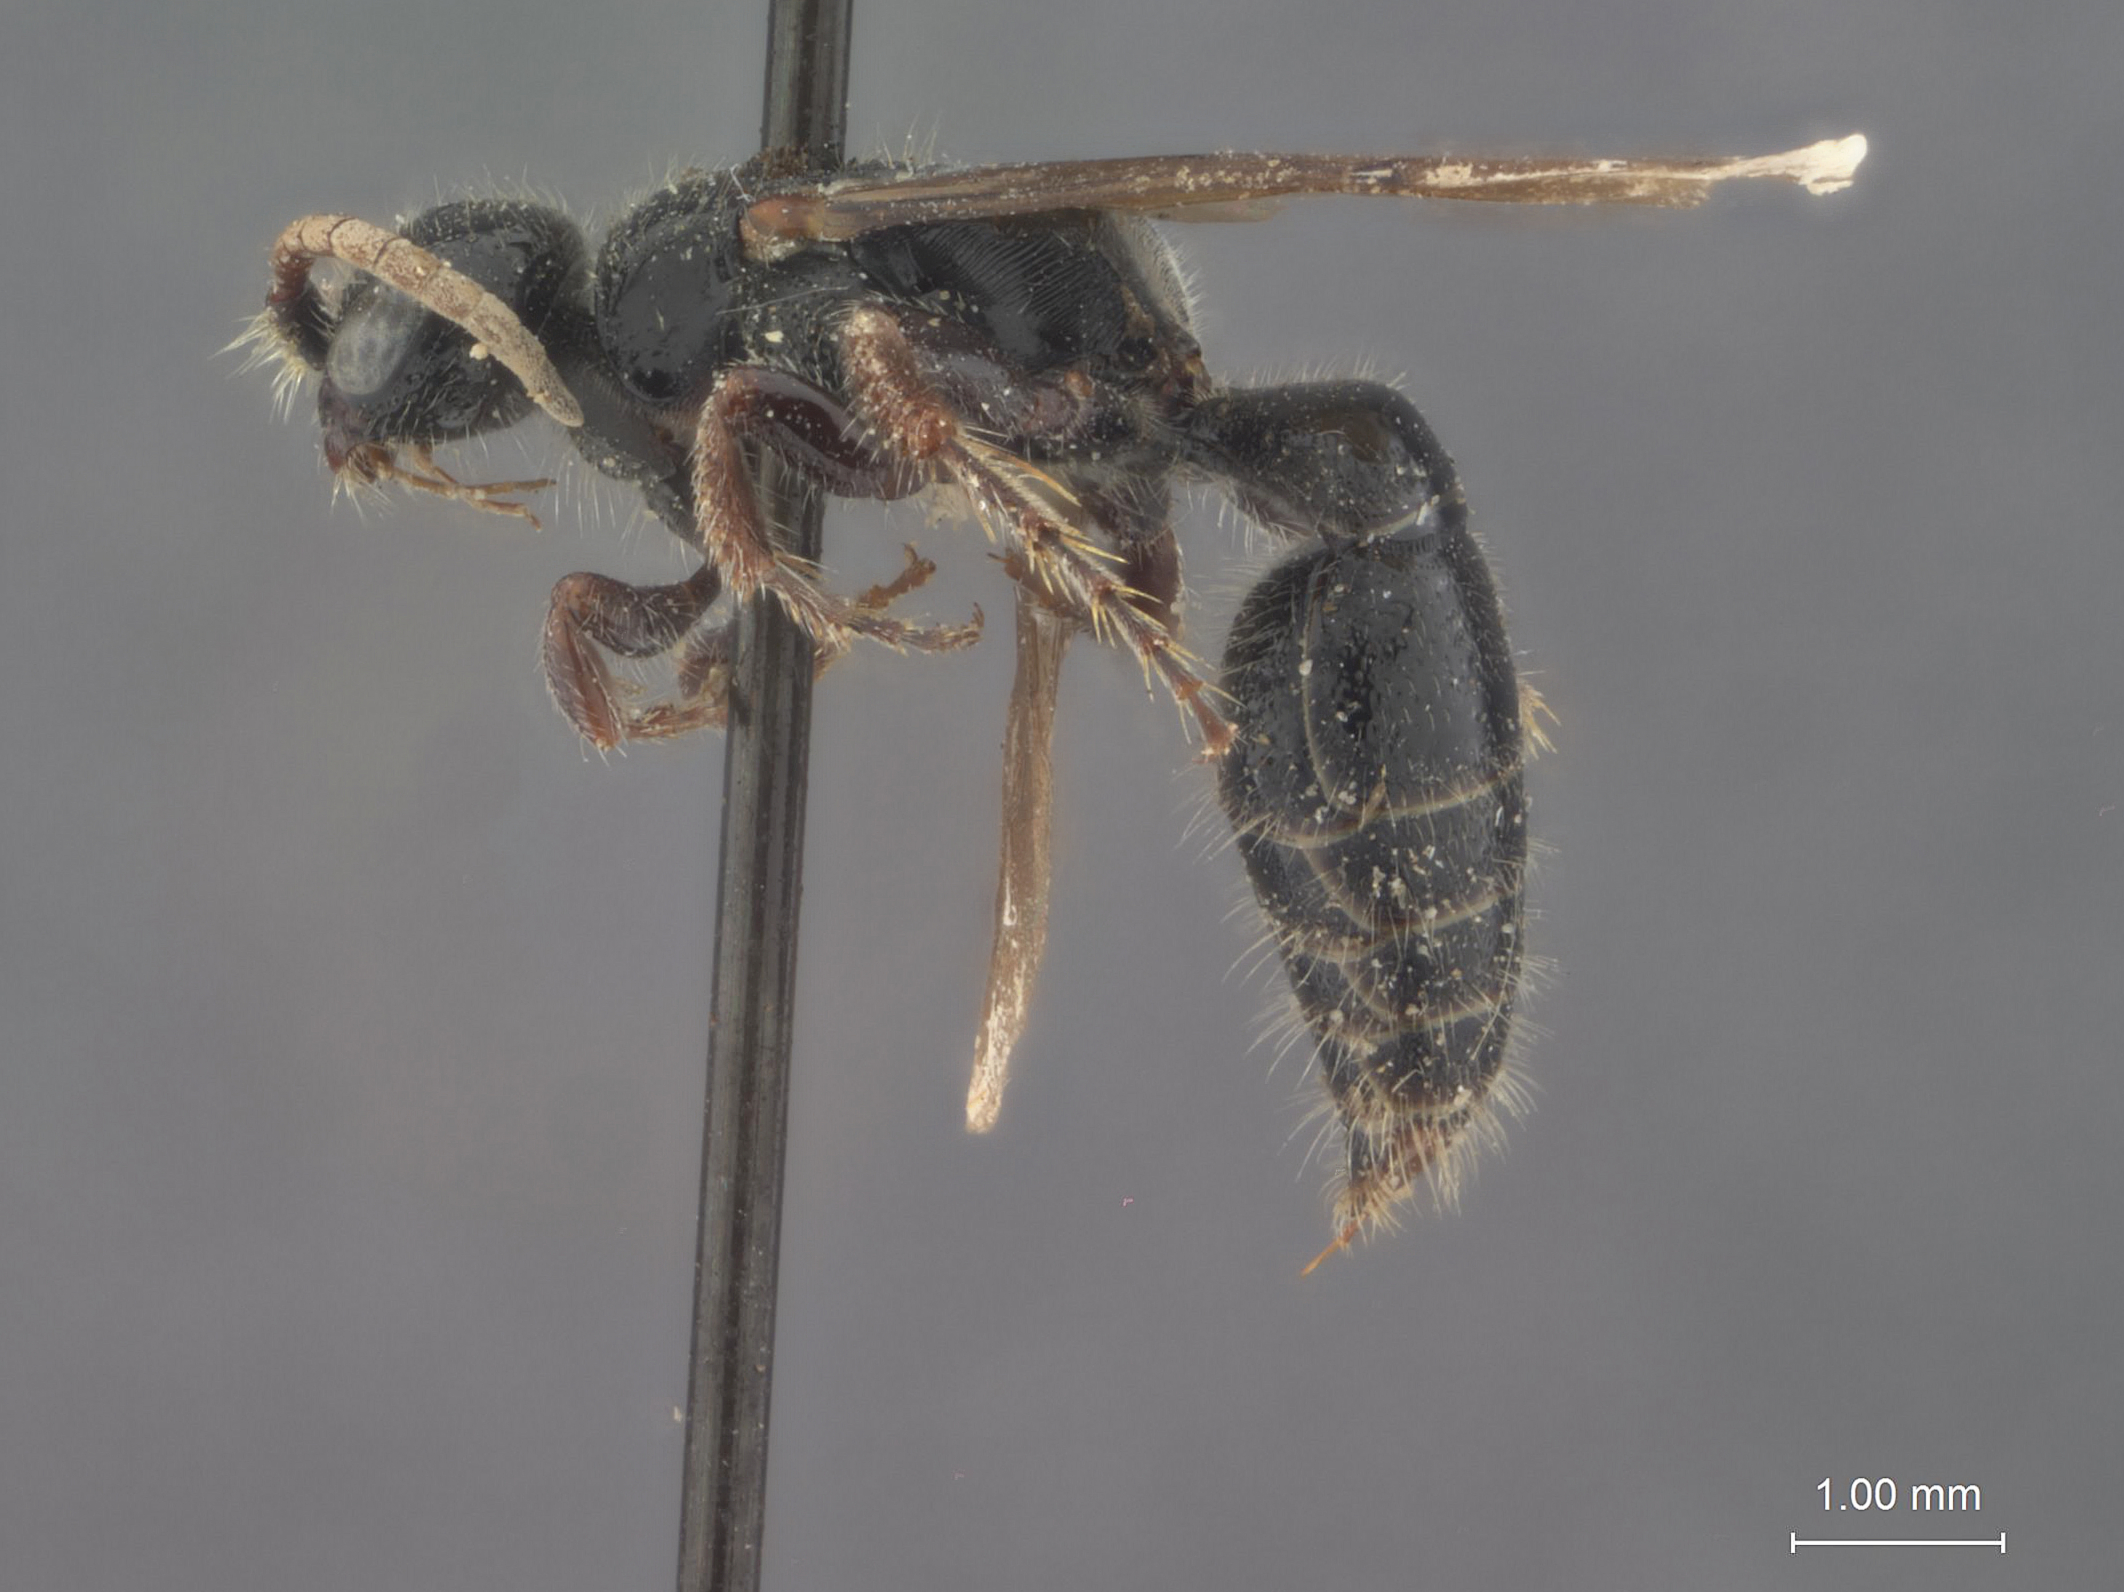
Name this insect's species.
Tiphia notopolita
